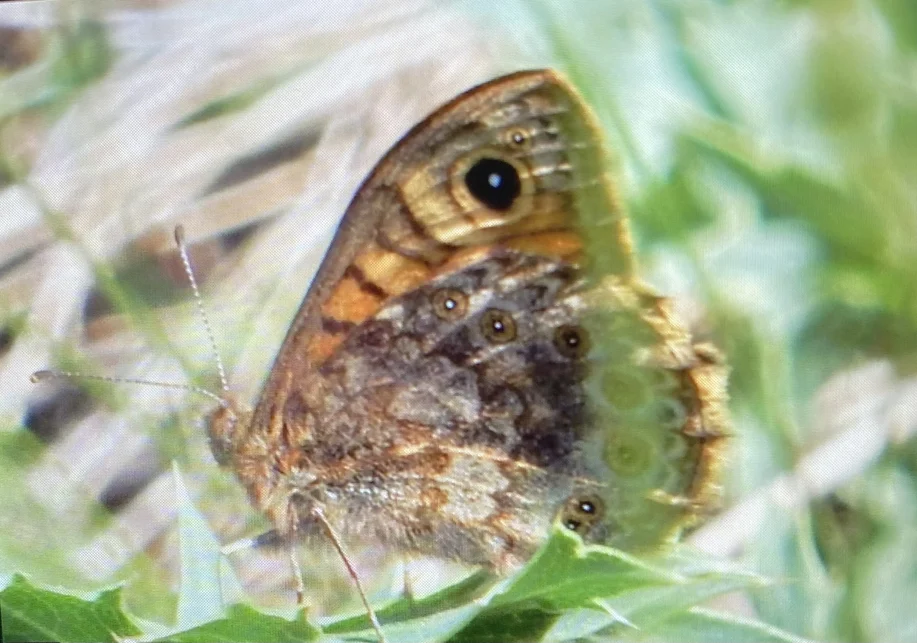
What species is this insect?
Lasiommata megera (also Pararge megera)
